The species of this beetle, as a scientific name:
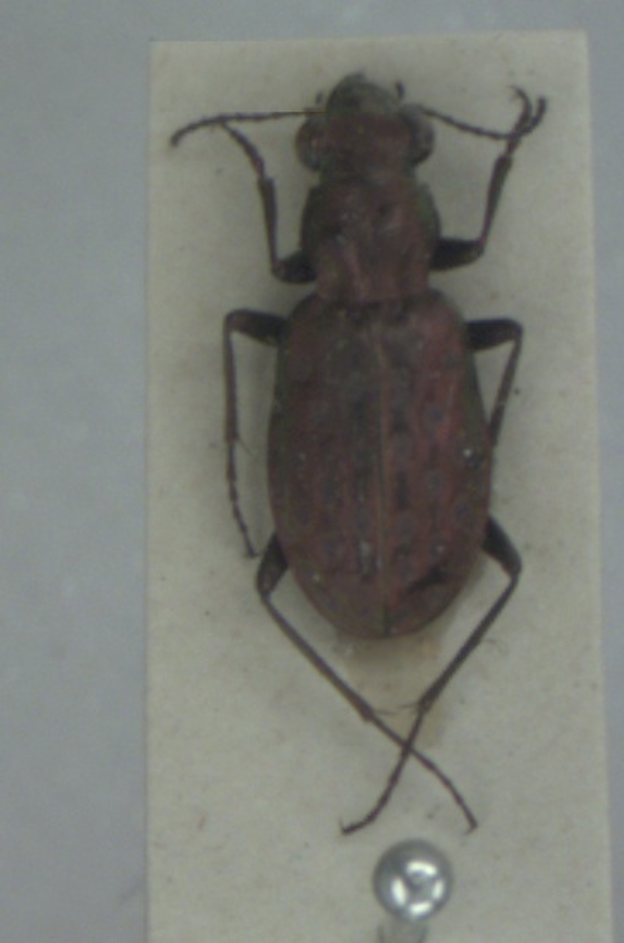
Elaphrus lapponicus
